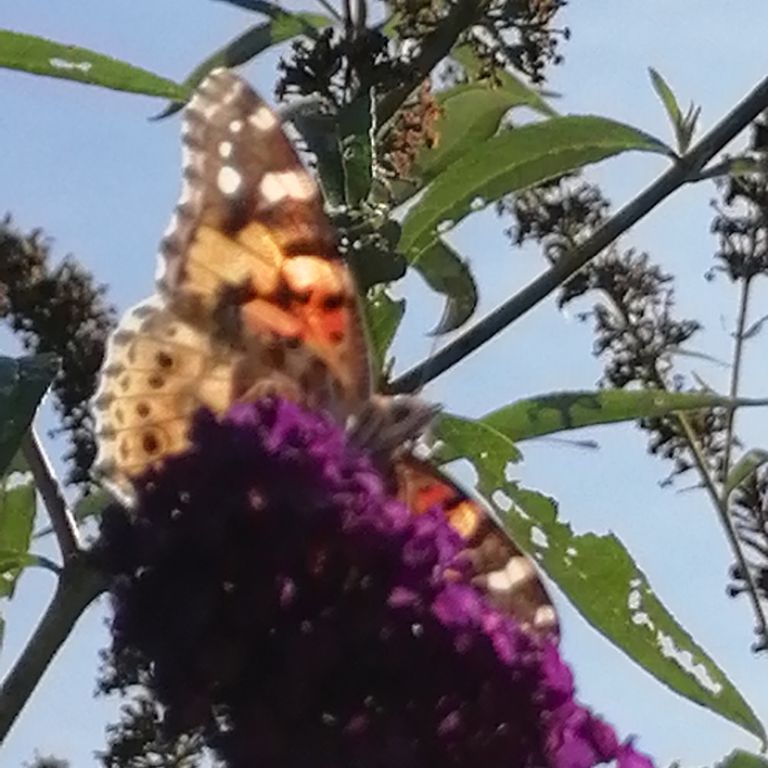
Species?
Vanessa cardui
